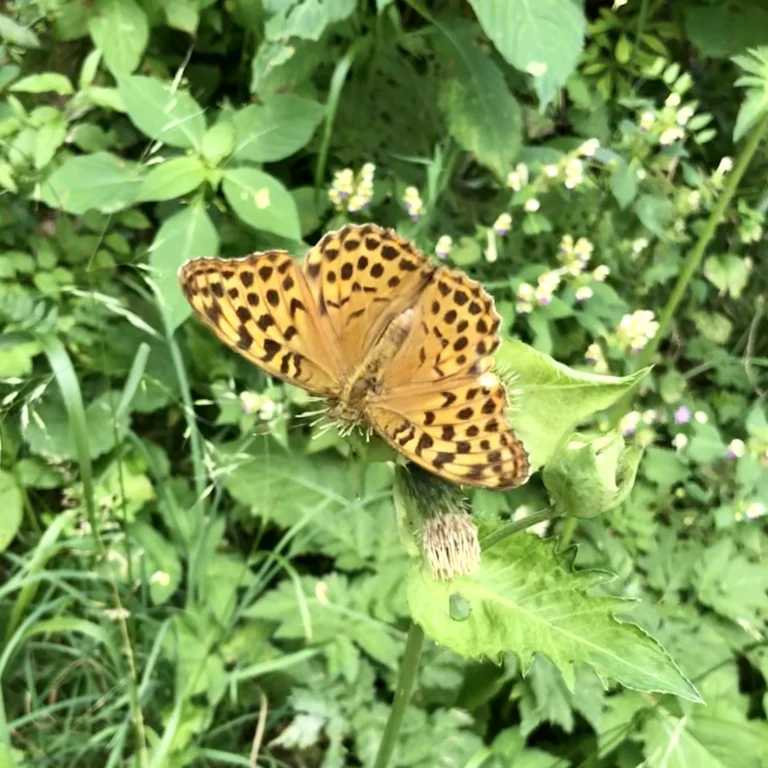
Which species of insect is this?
Argynnis paphia
